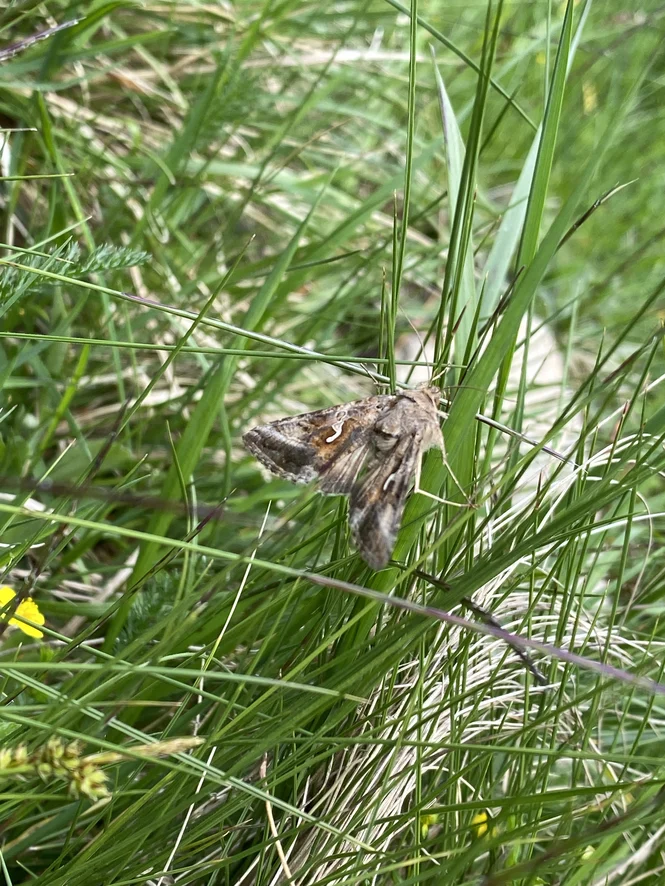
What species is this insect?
Autographa gamma
